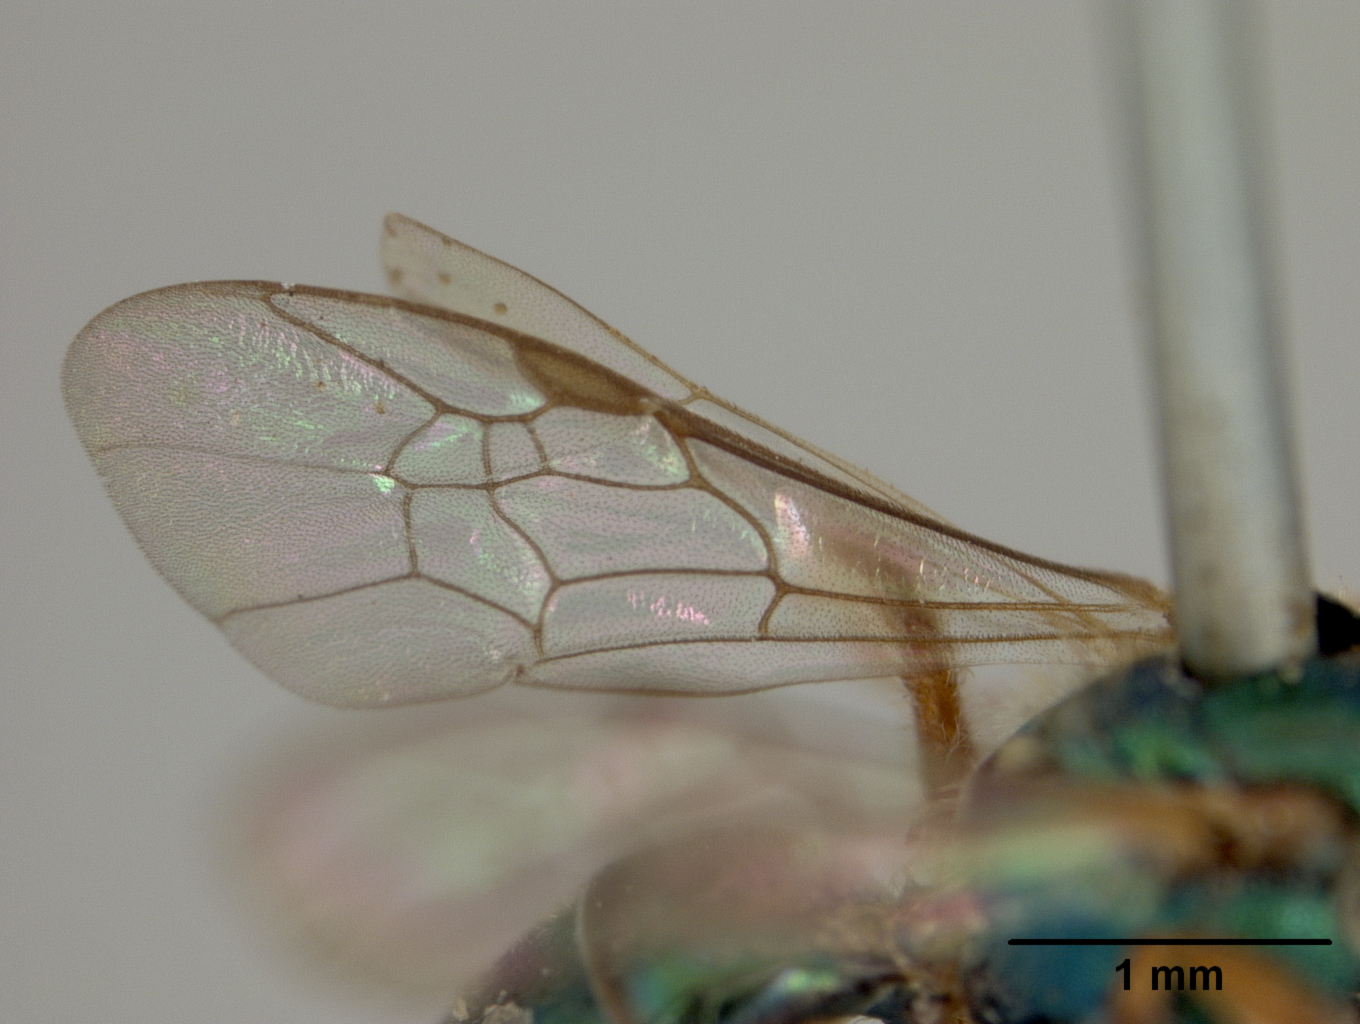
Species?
Augochlora cordiaefloris
